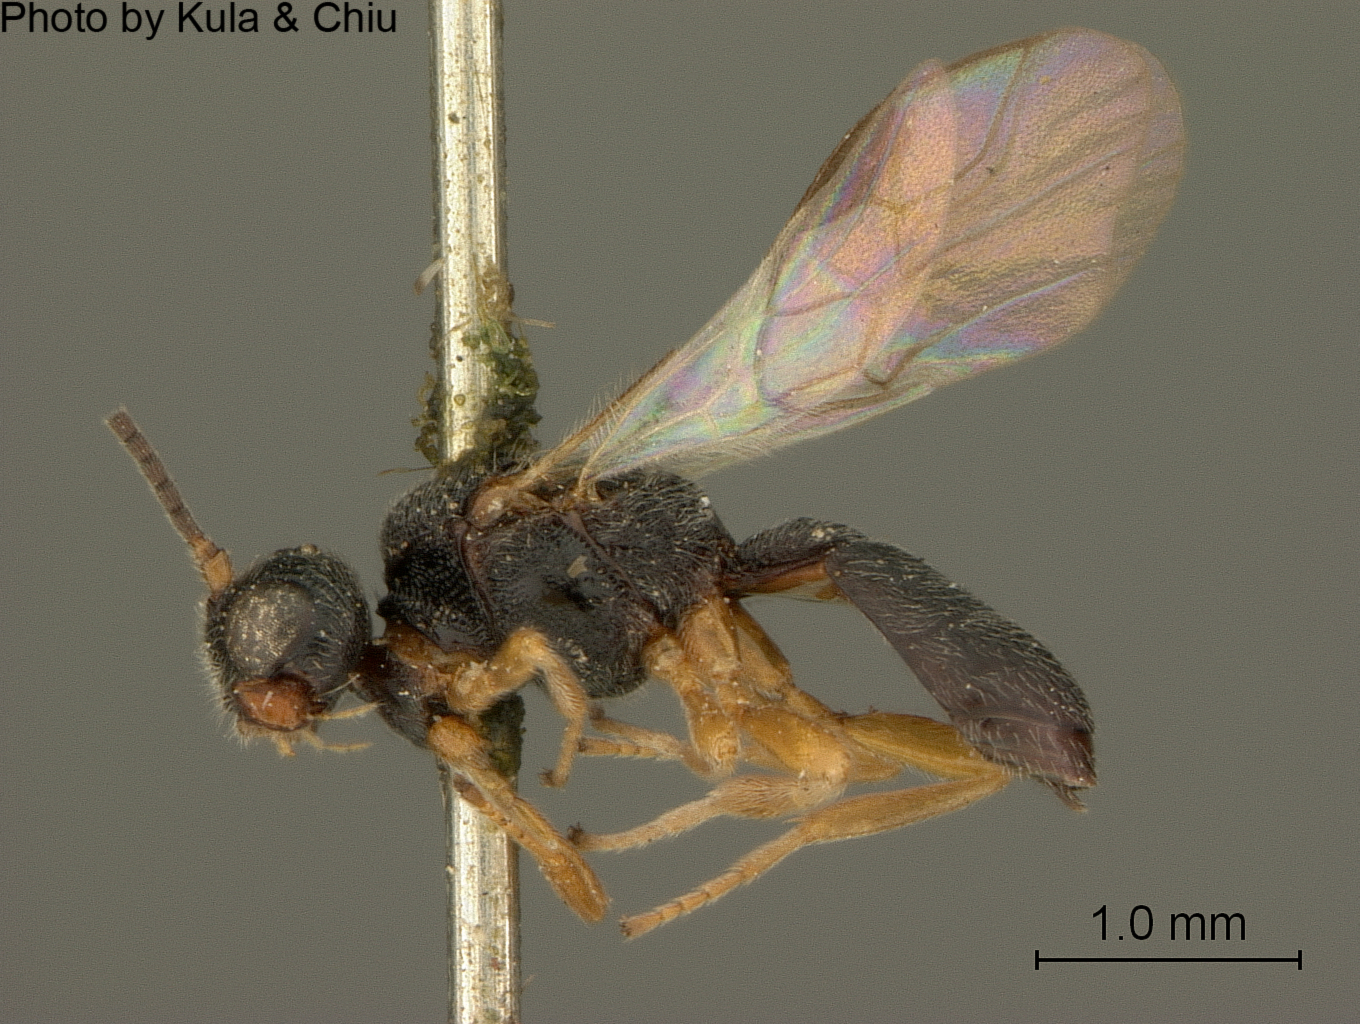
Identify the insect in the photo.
Oenone belfragei
